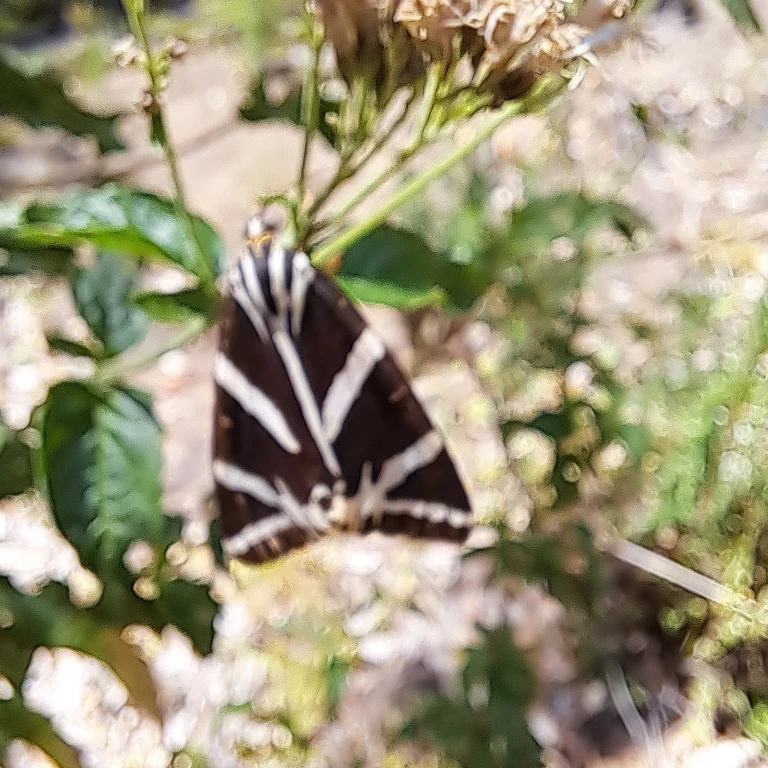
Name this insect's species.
Euplagia quadripunctaria
